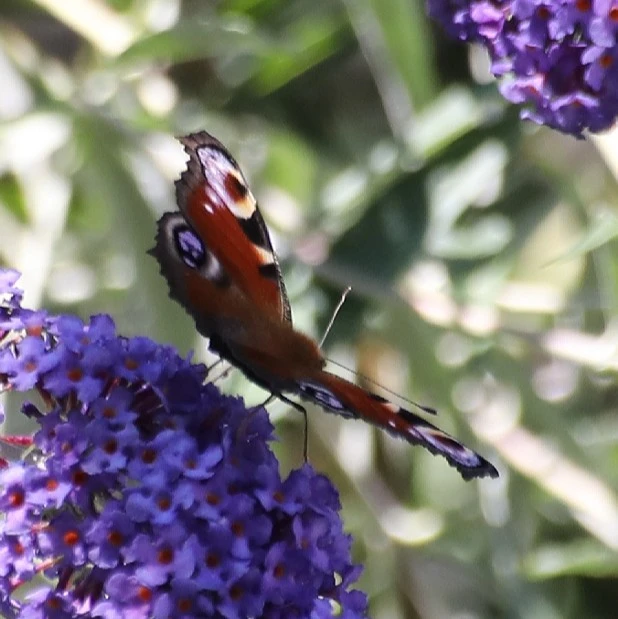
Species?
Aglais io
